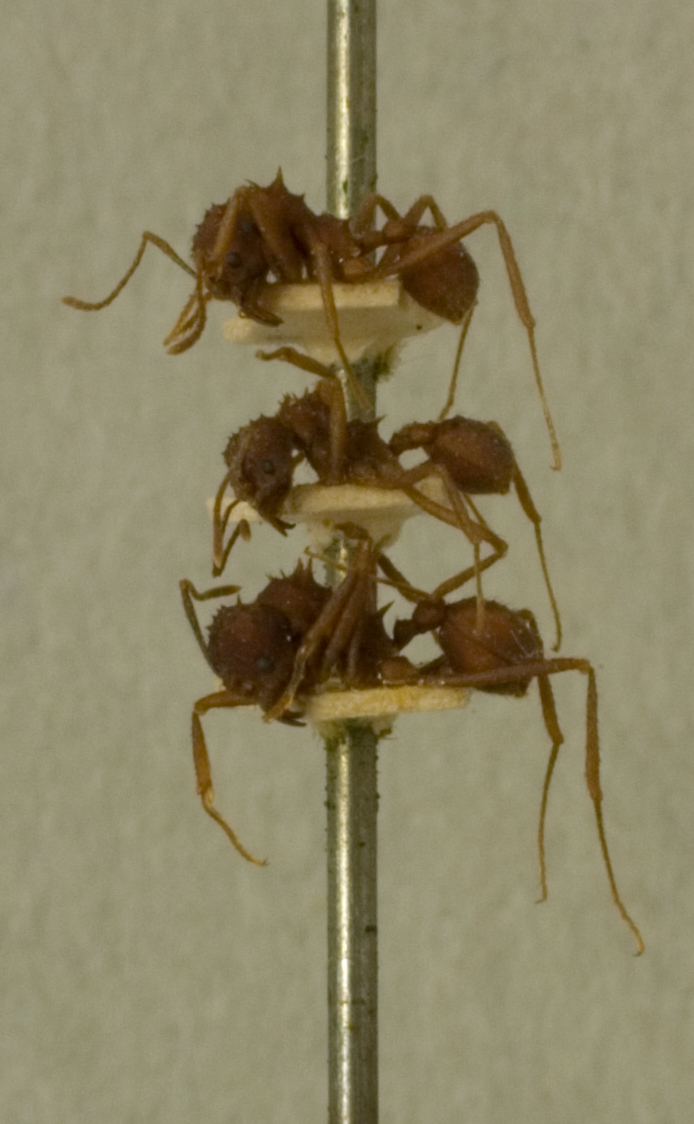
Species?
Atta aspersa
